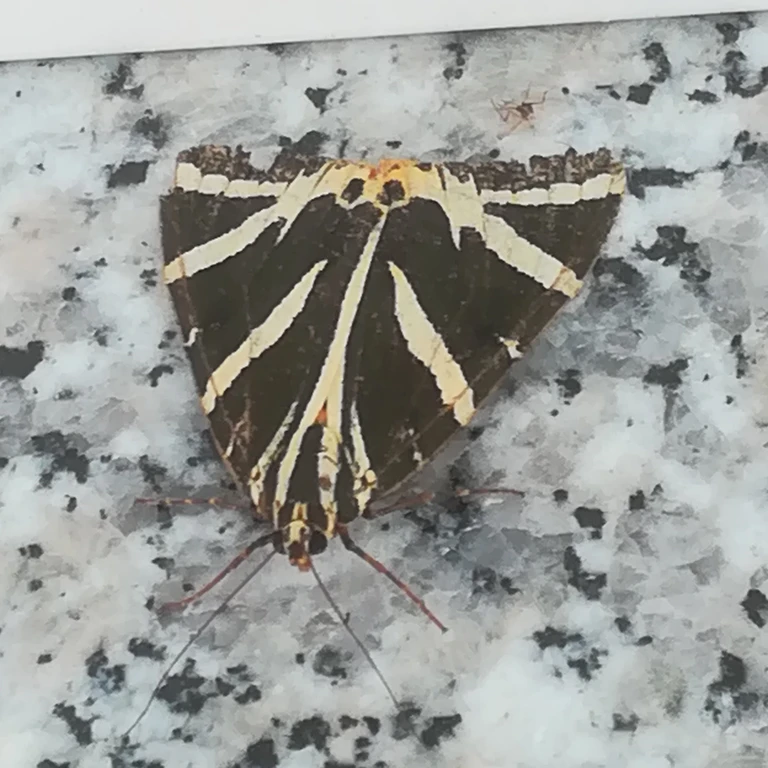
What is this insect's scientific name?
Euplagia quadripunctaria
